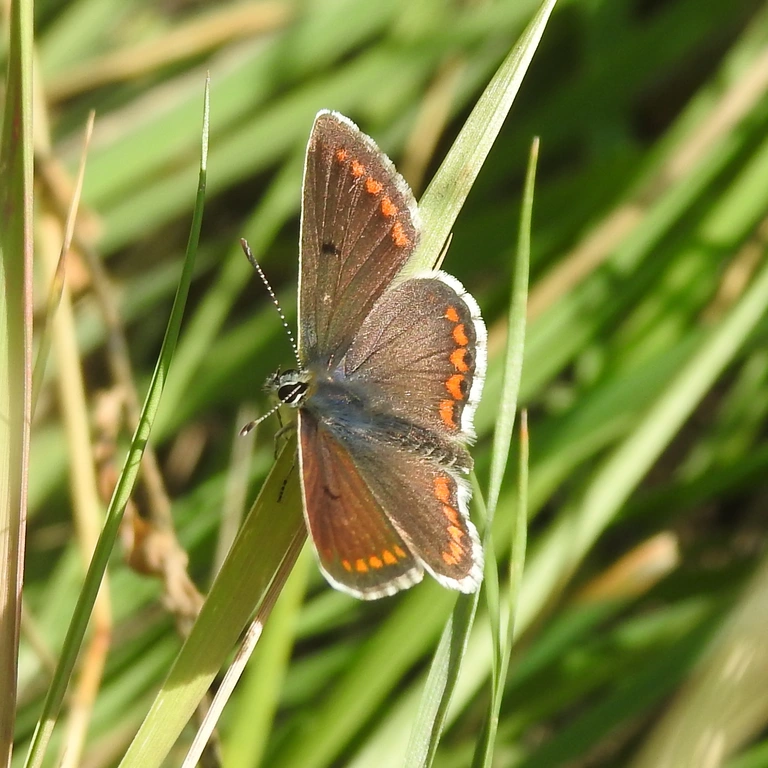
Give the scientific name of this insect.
Aricia agestis/artaxerxes
